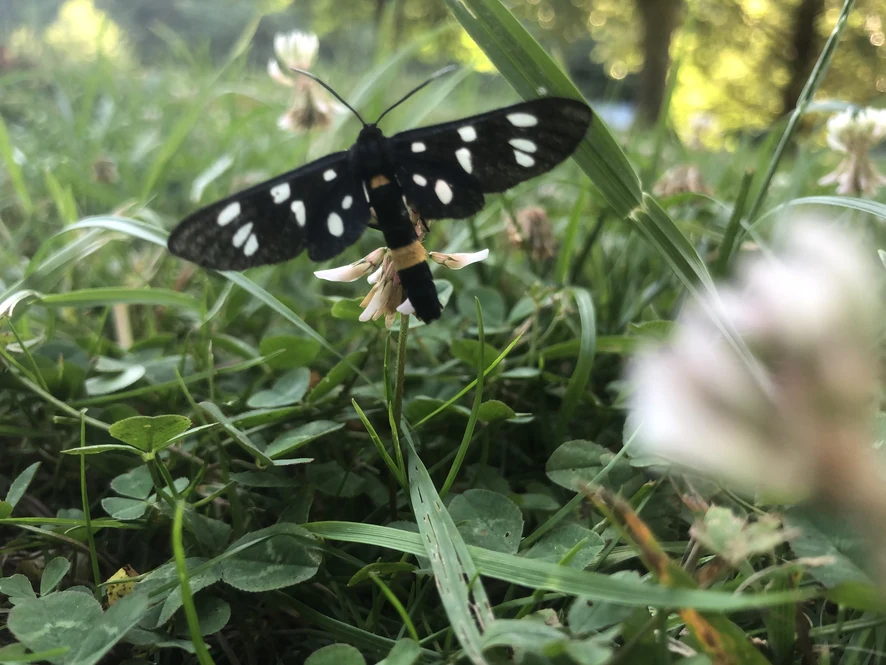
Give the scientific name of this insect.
Amata phegea
